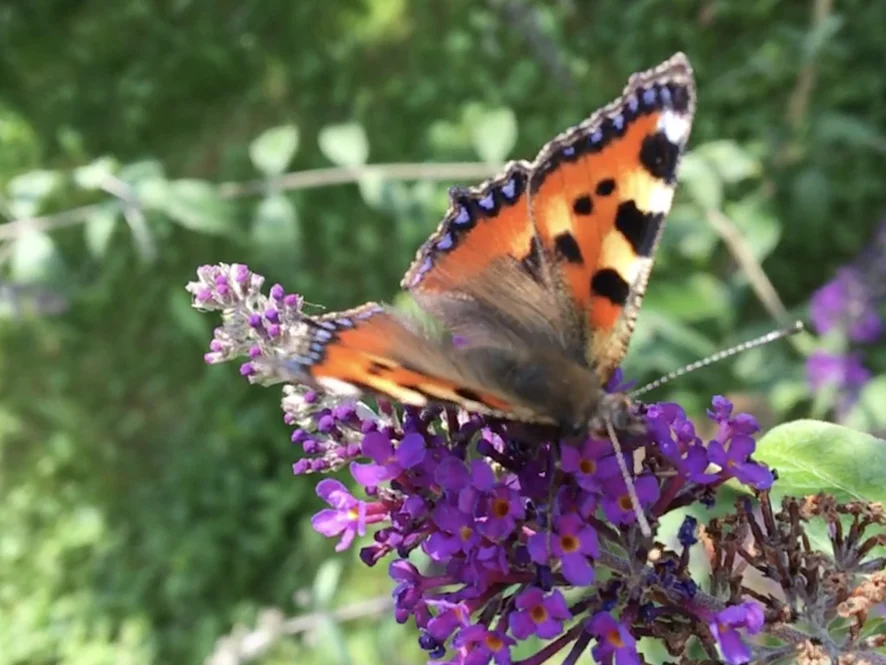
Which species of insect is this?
Aglais urticae
